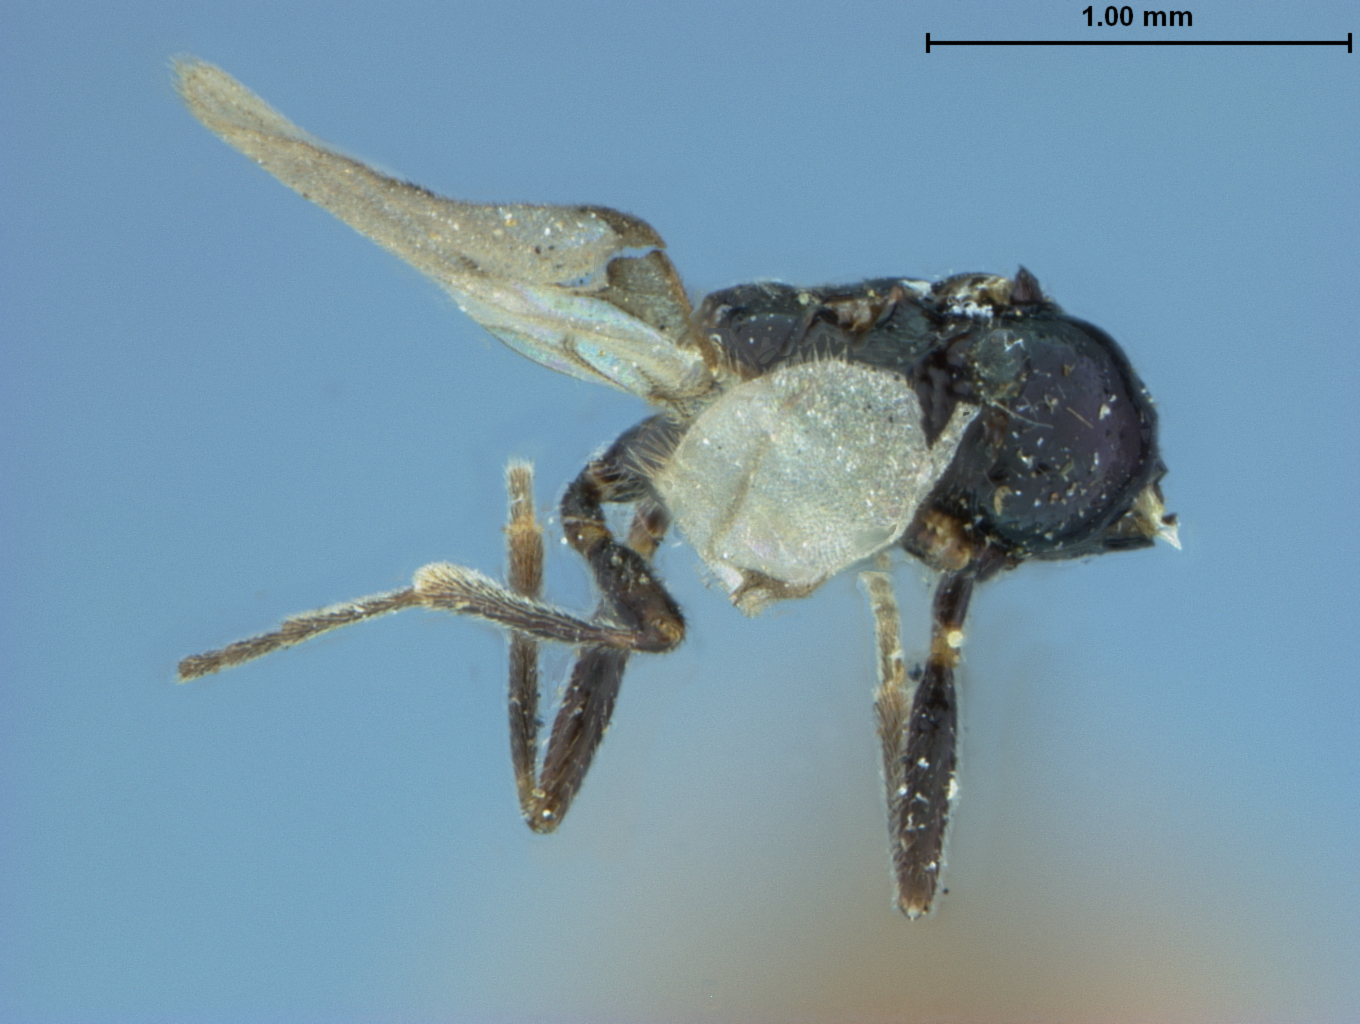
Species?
Aphidius propinquus
